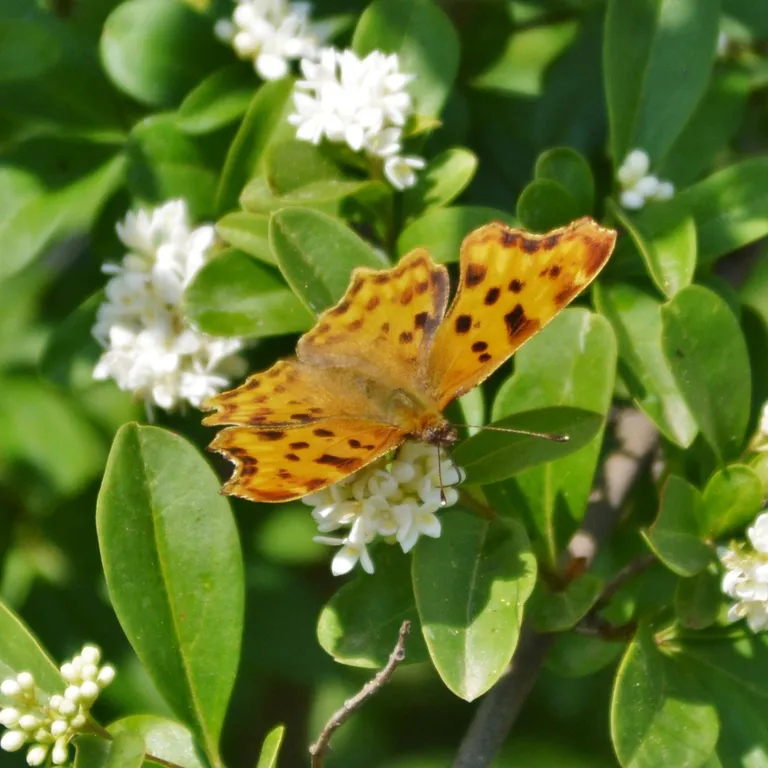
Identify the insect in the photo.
Polygonia c-album
